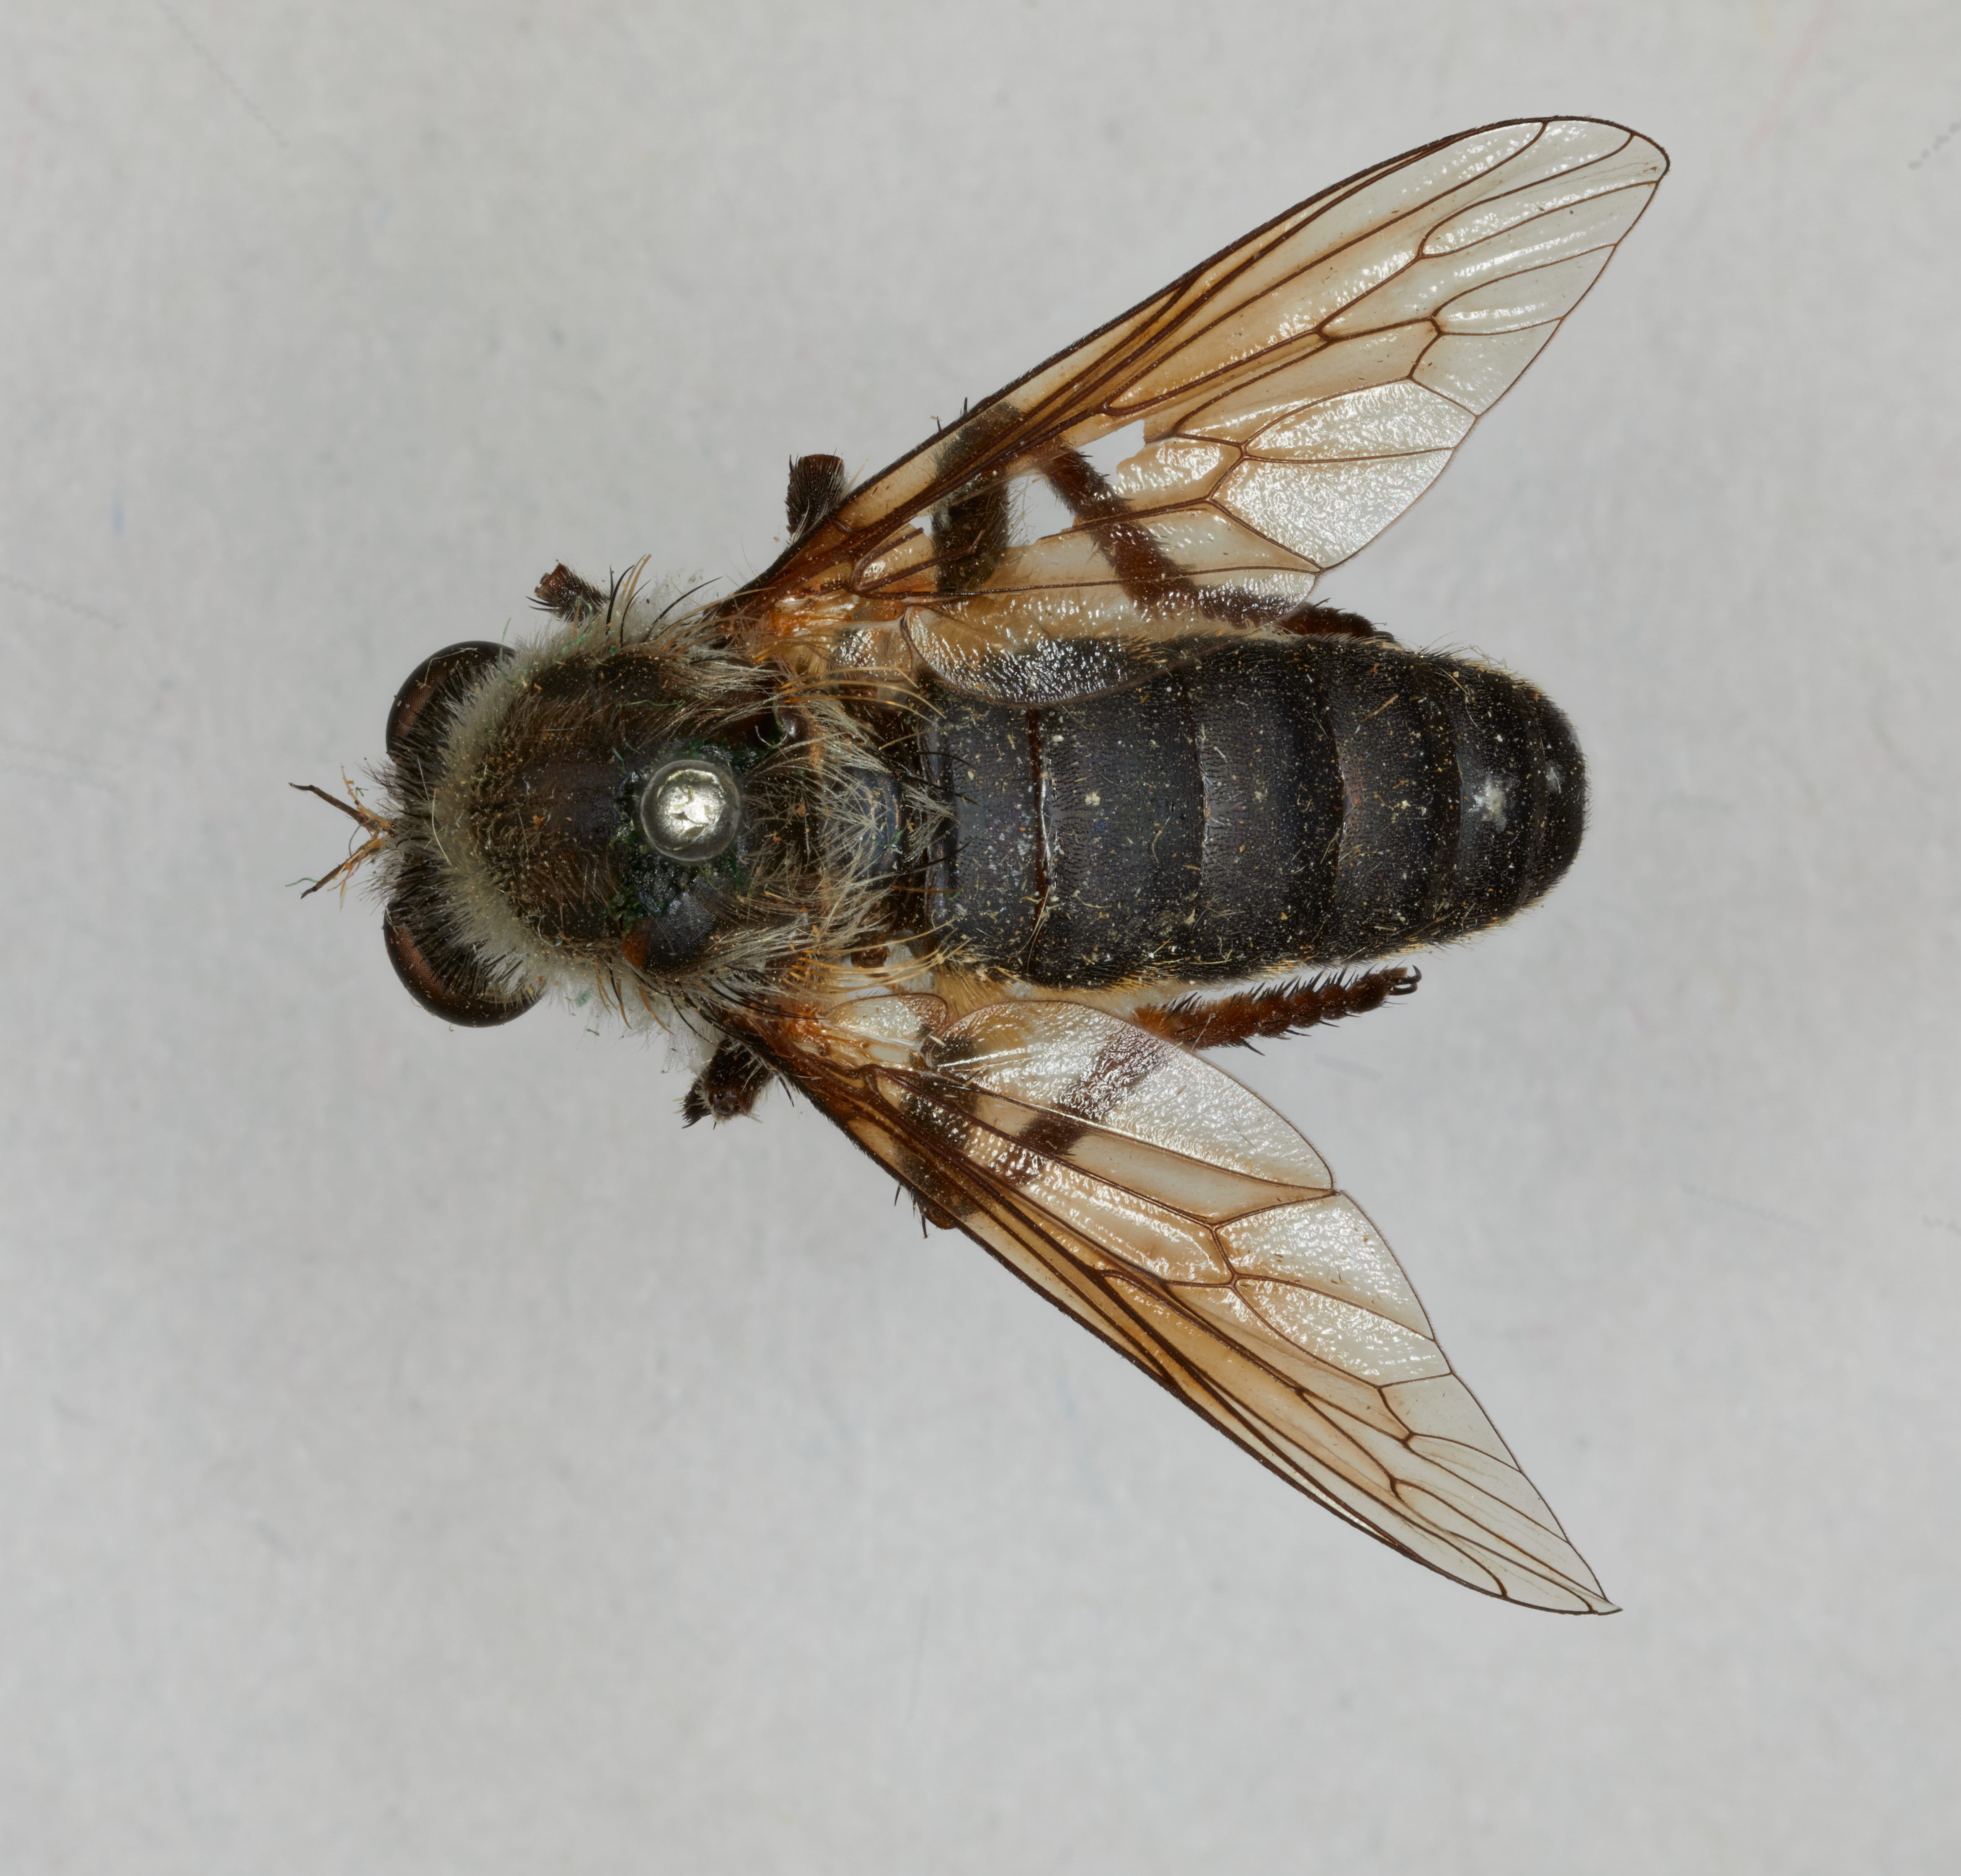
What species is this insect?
Anisopogon ludius
